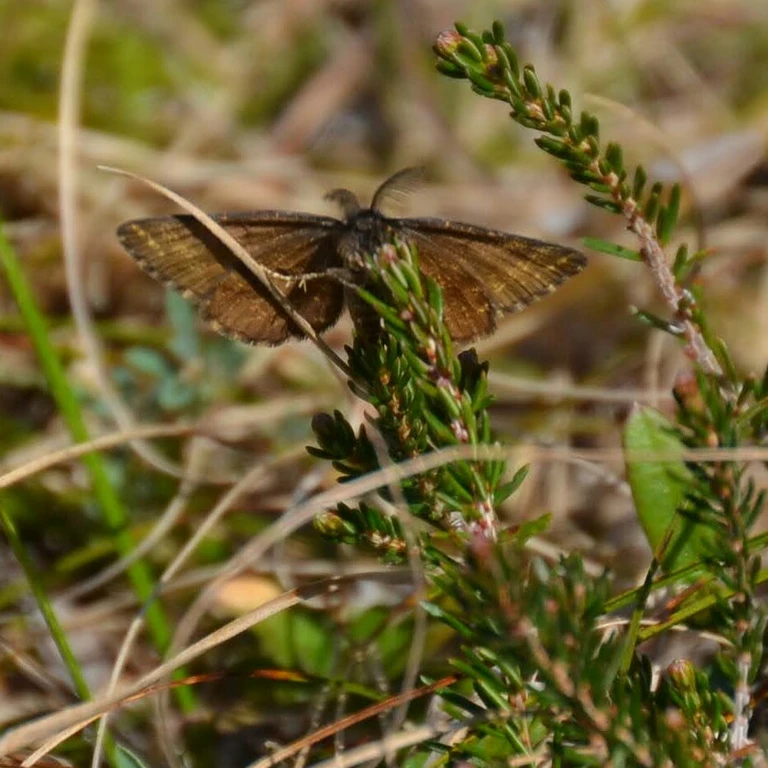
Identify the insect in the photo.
Erynnis tages
